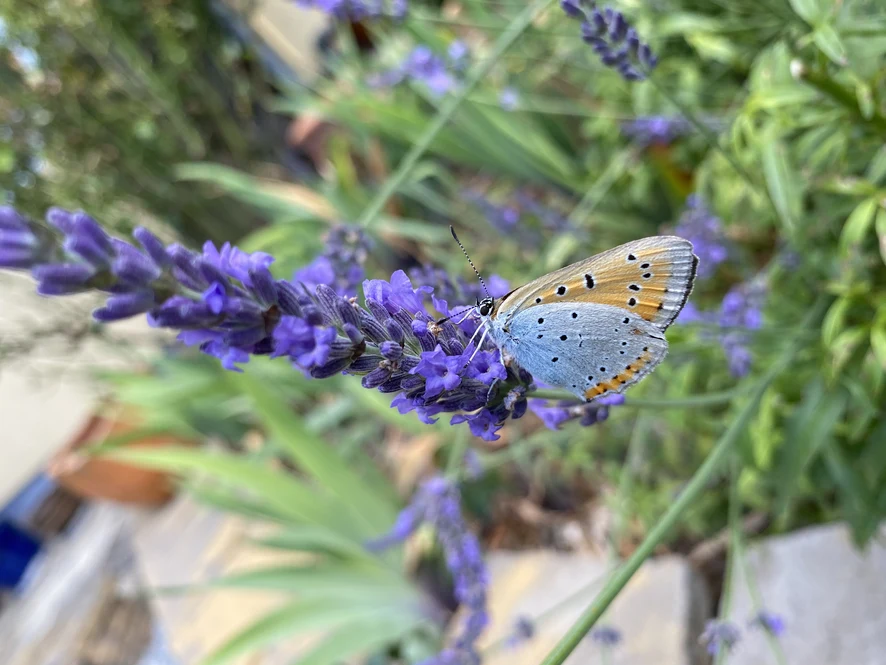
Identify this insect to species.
Lycaena dispar
